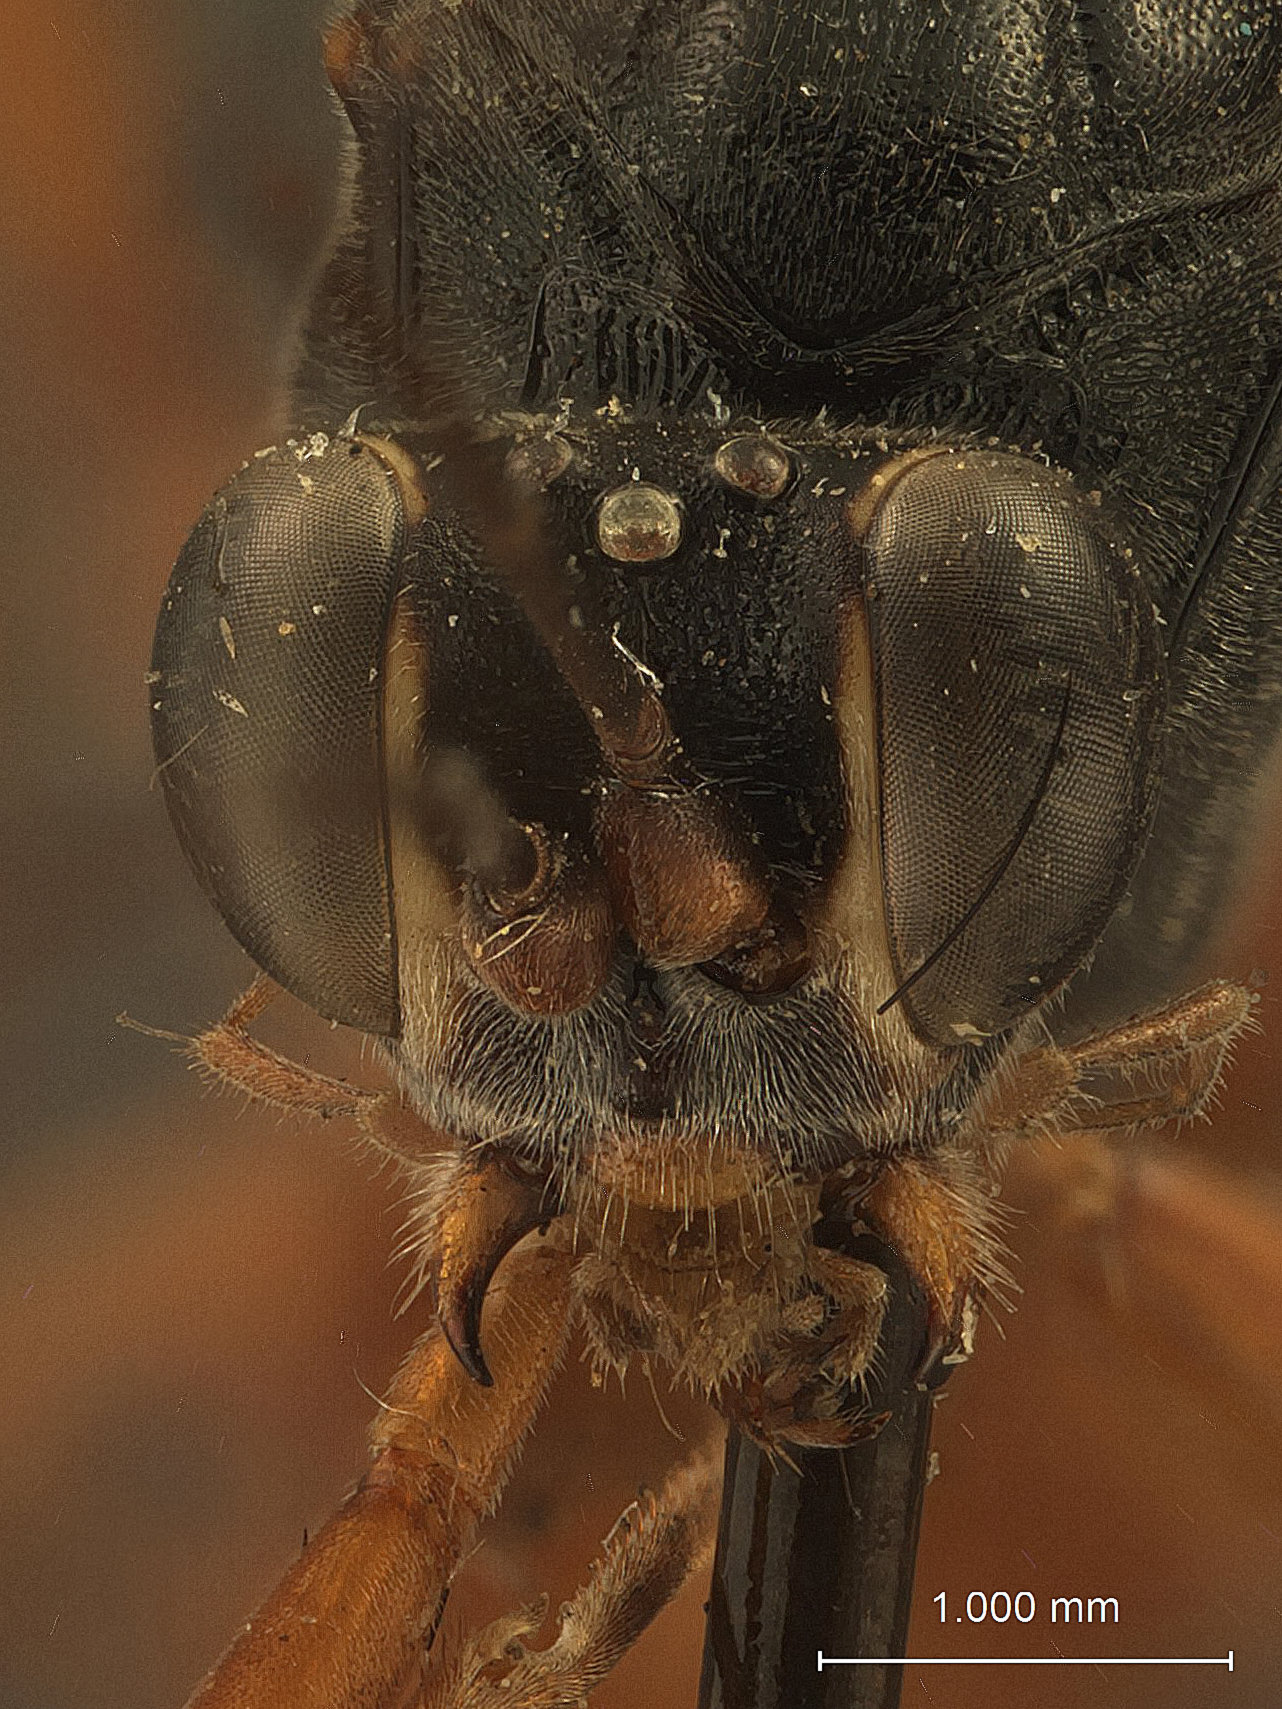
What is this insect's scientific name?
Cryptus rufovinctus
